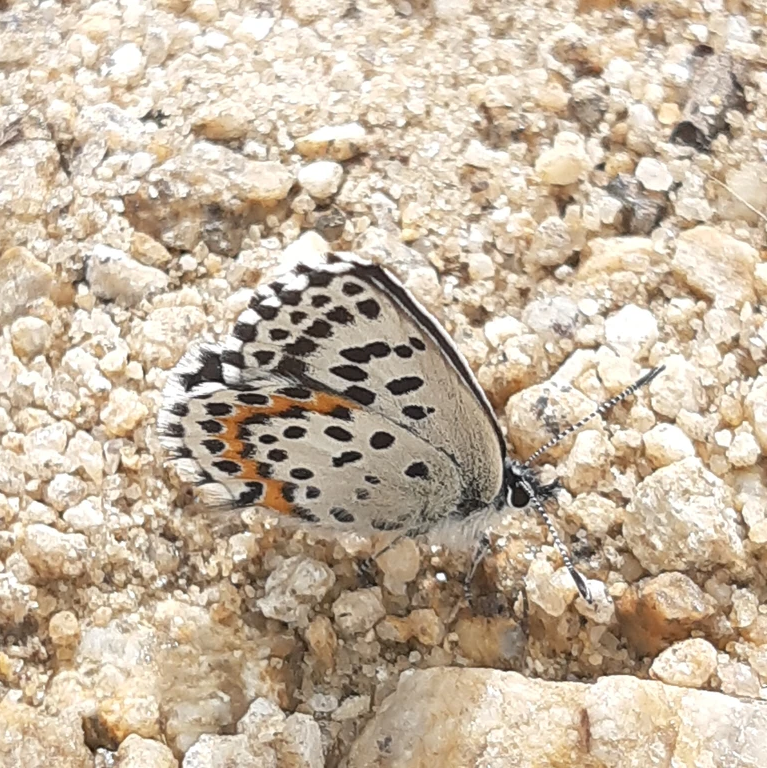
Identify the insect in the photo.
Scolitantides orion
